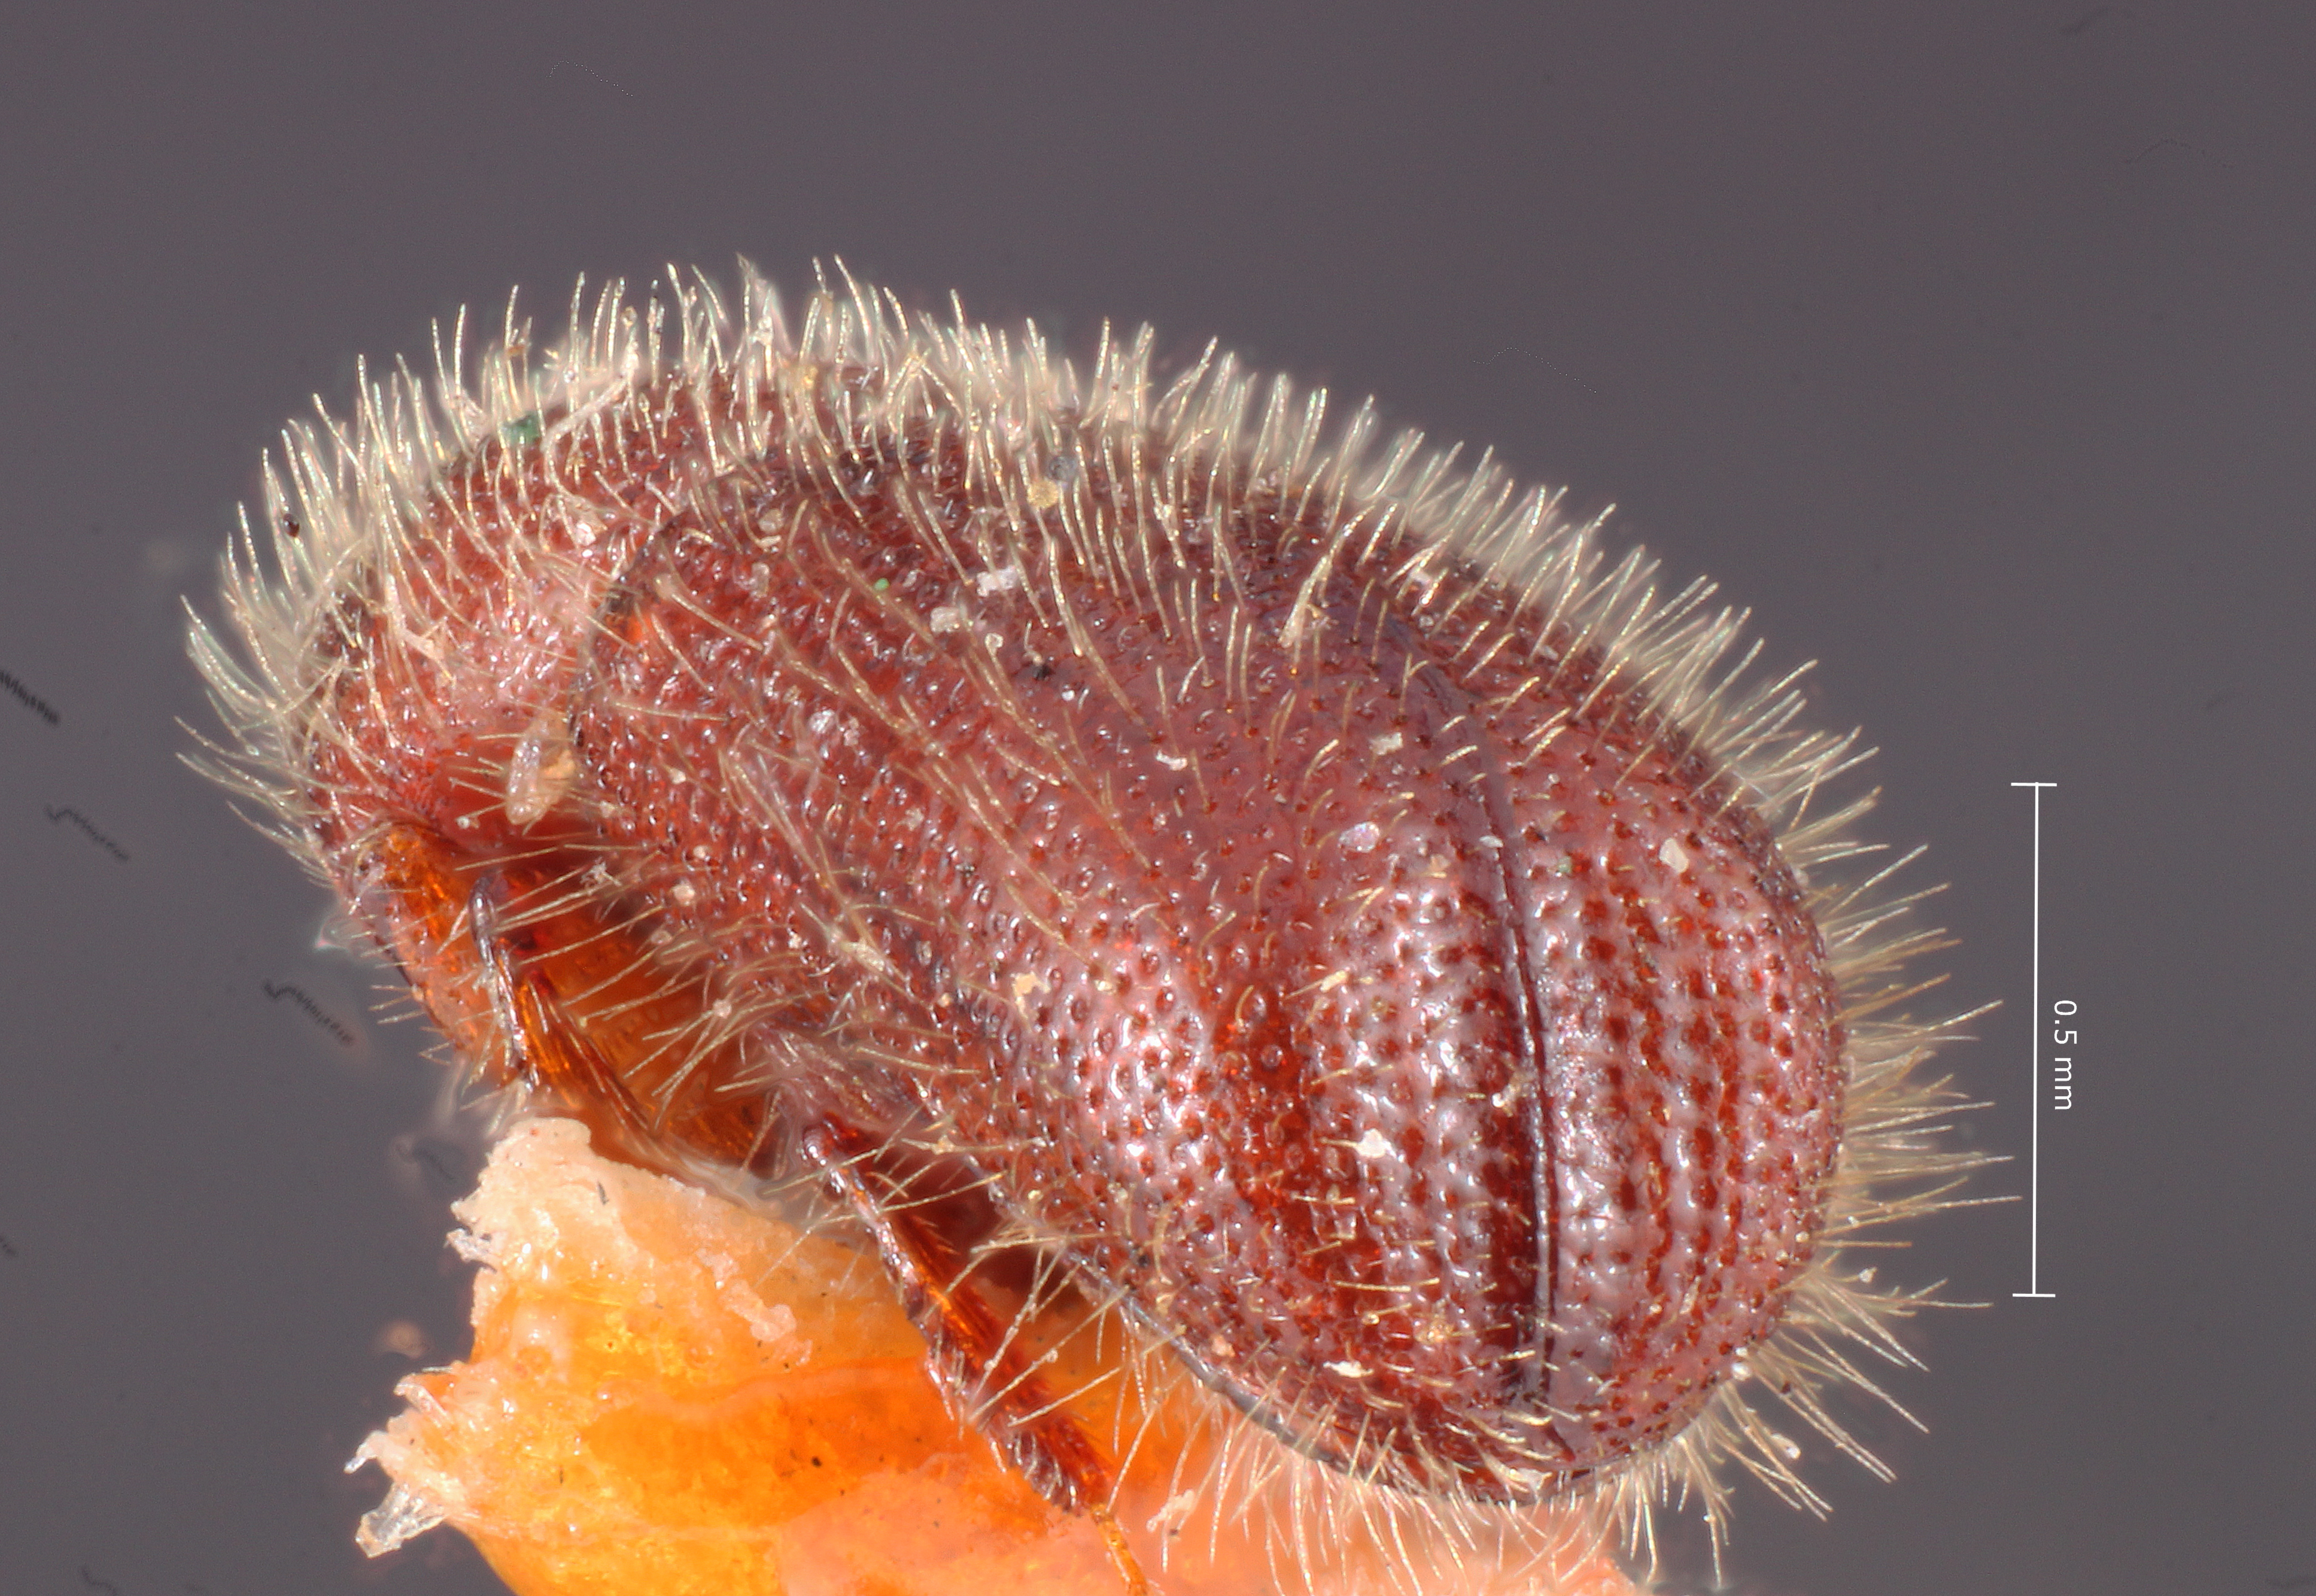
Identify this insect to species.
Xylocleptes knausi
